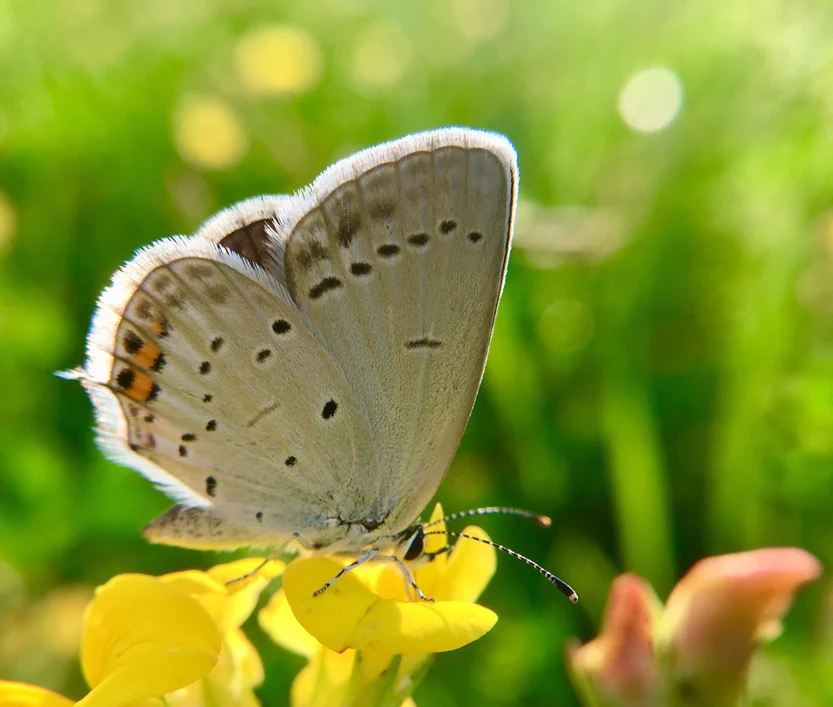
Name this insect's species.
Cupido argiades (also Elkalyce argiades)
